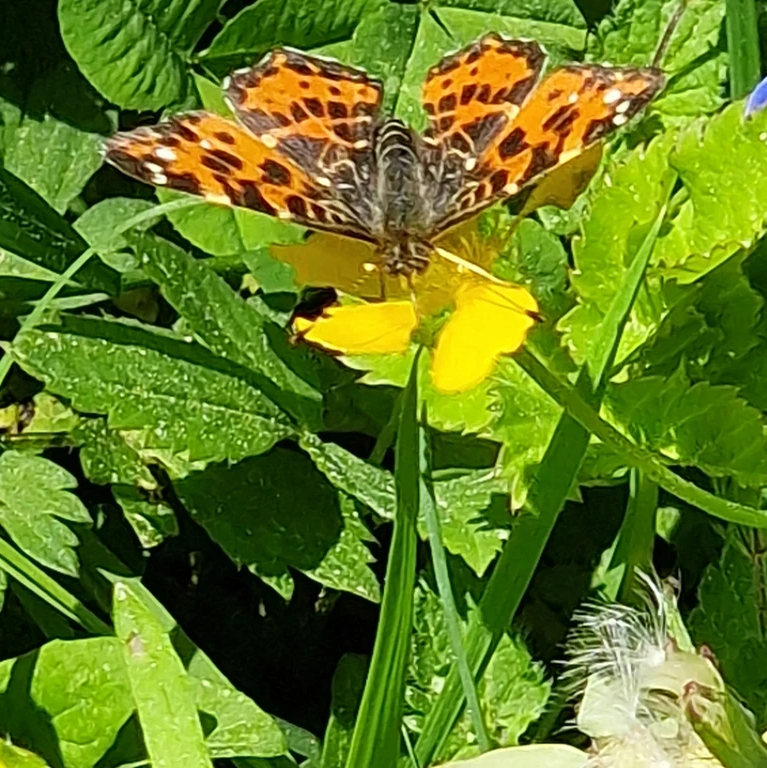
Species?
Araschnia levana
